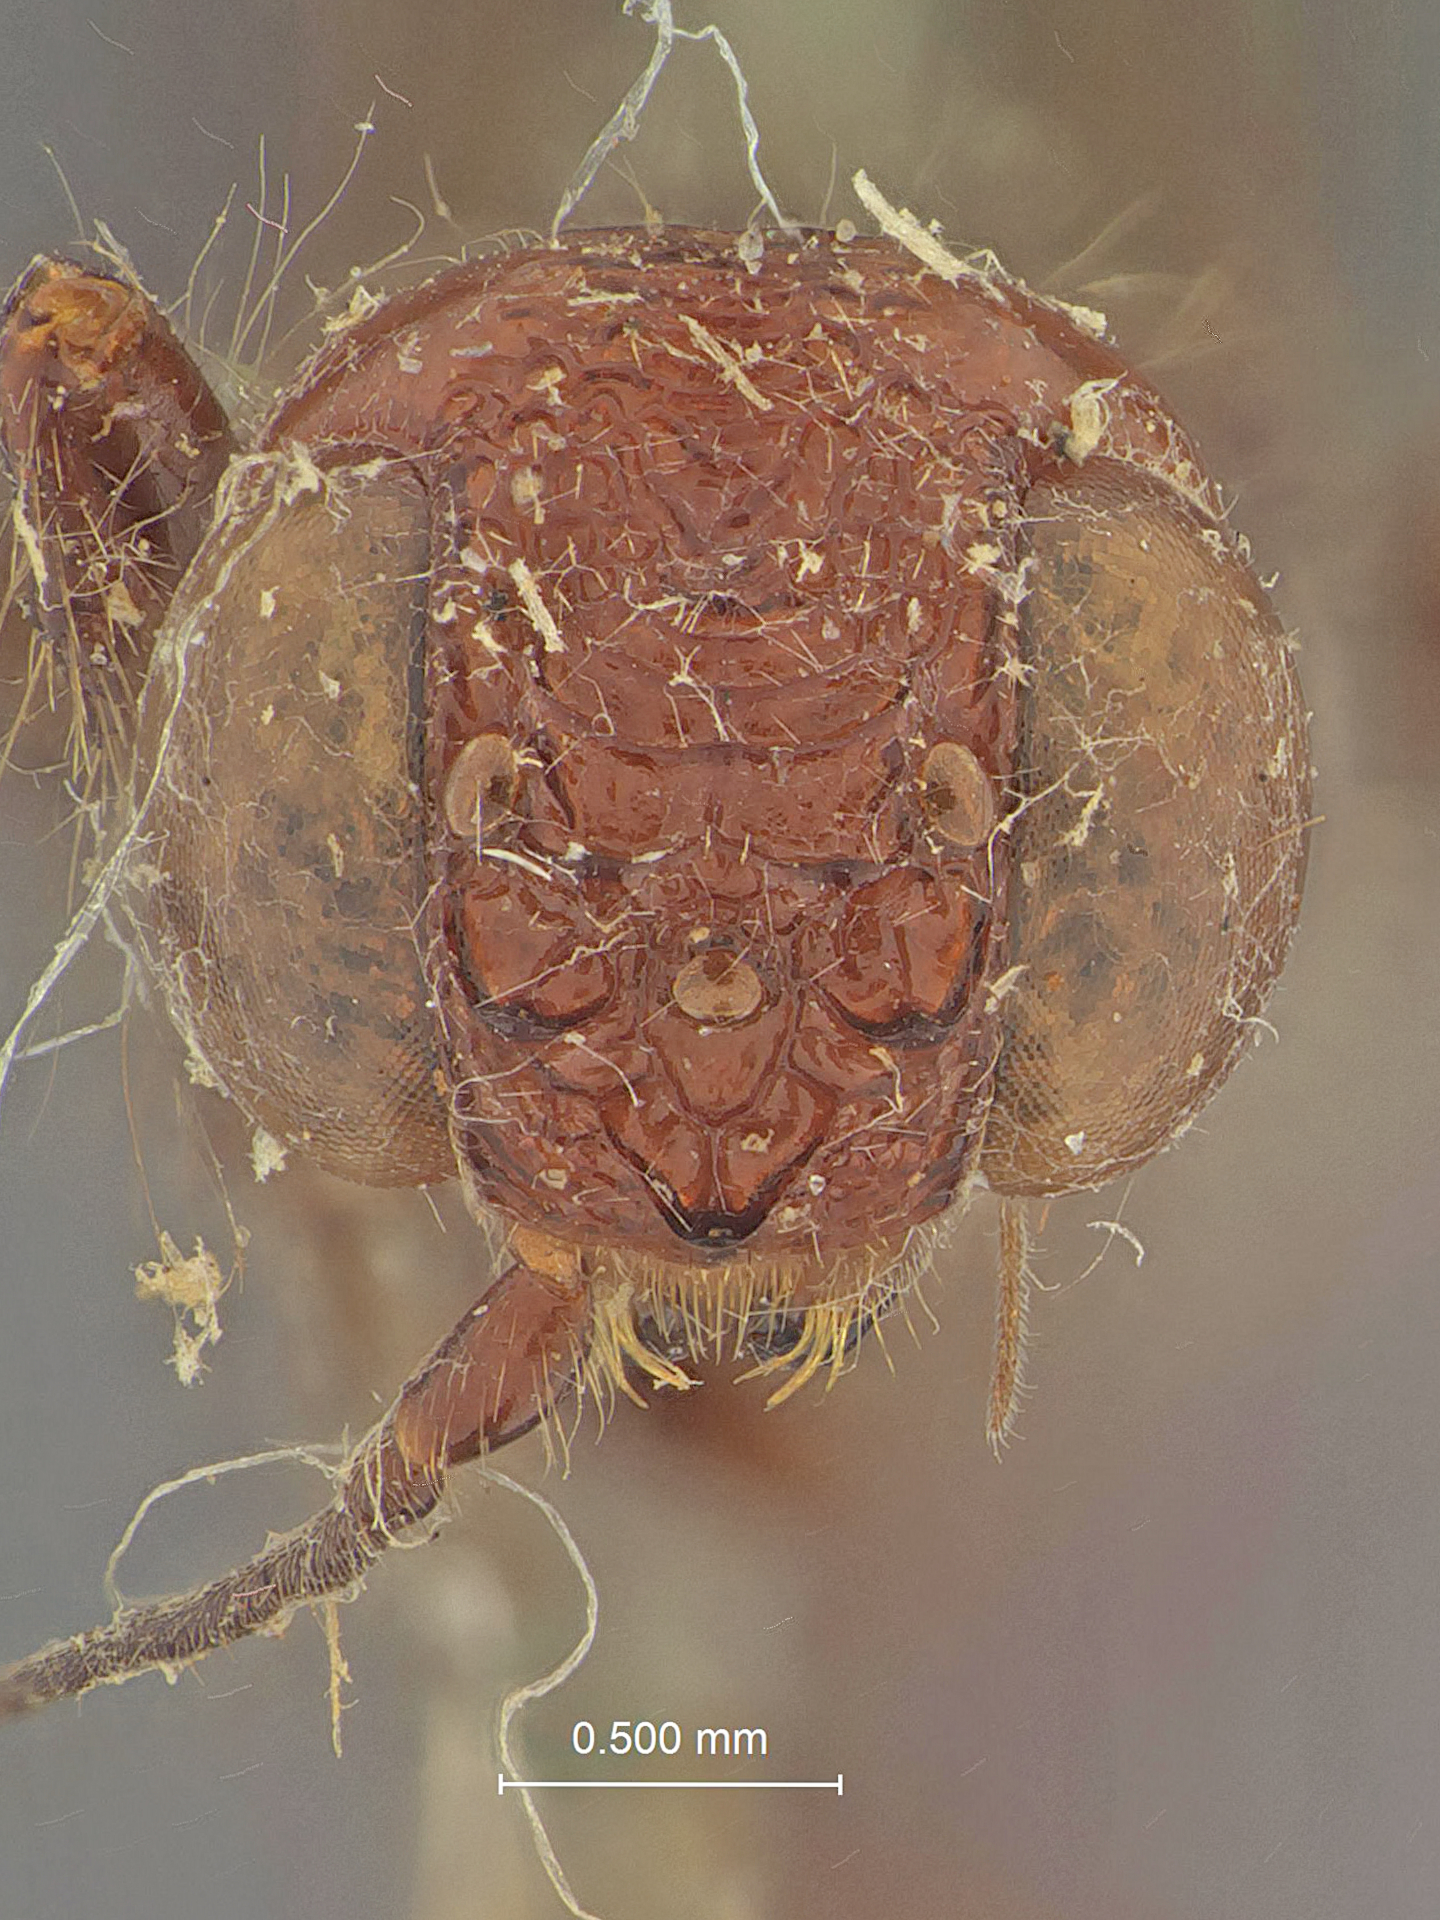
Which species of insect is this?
Stephanus hirsutus
